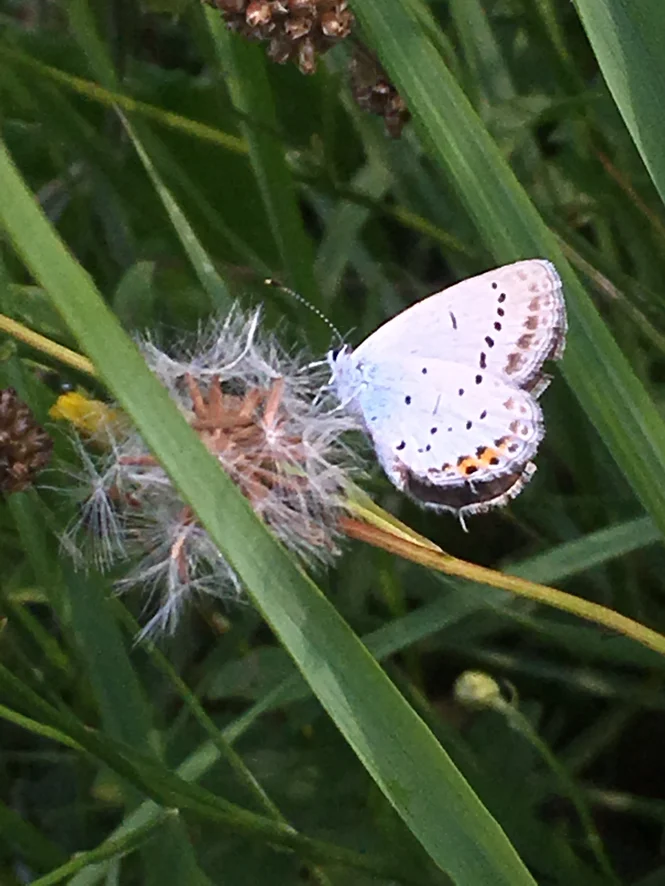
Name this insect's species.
Cupido argiades (also Elkalyce argiades)
